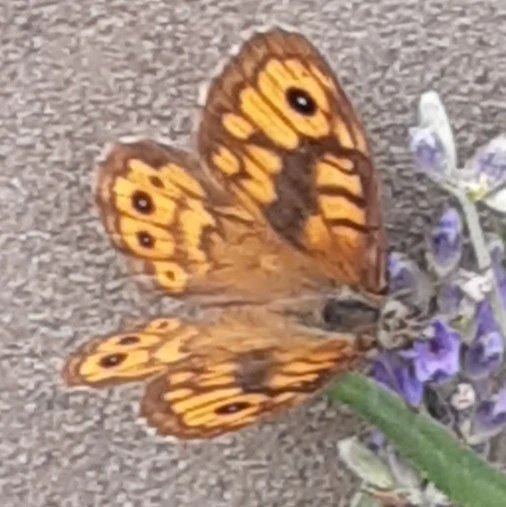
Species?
Lasiommata megera (also Pararge megera)
